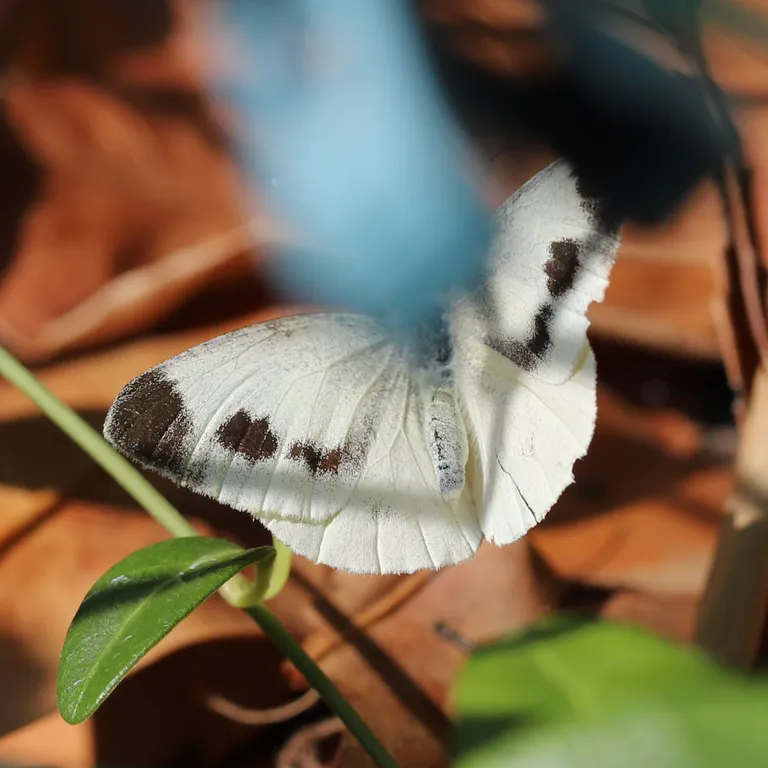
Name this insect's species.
Pieris mannii
